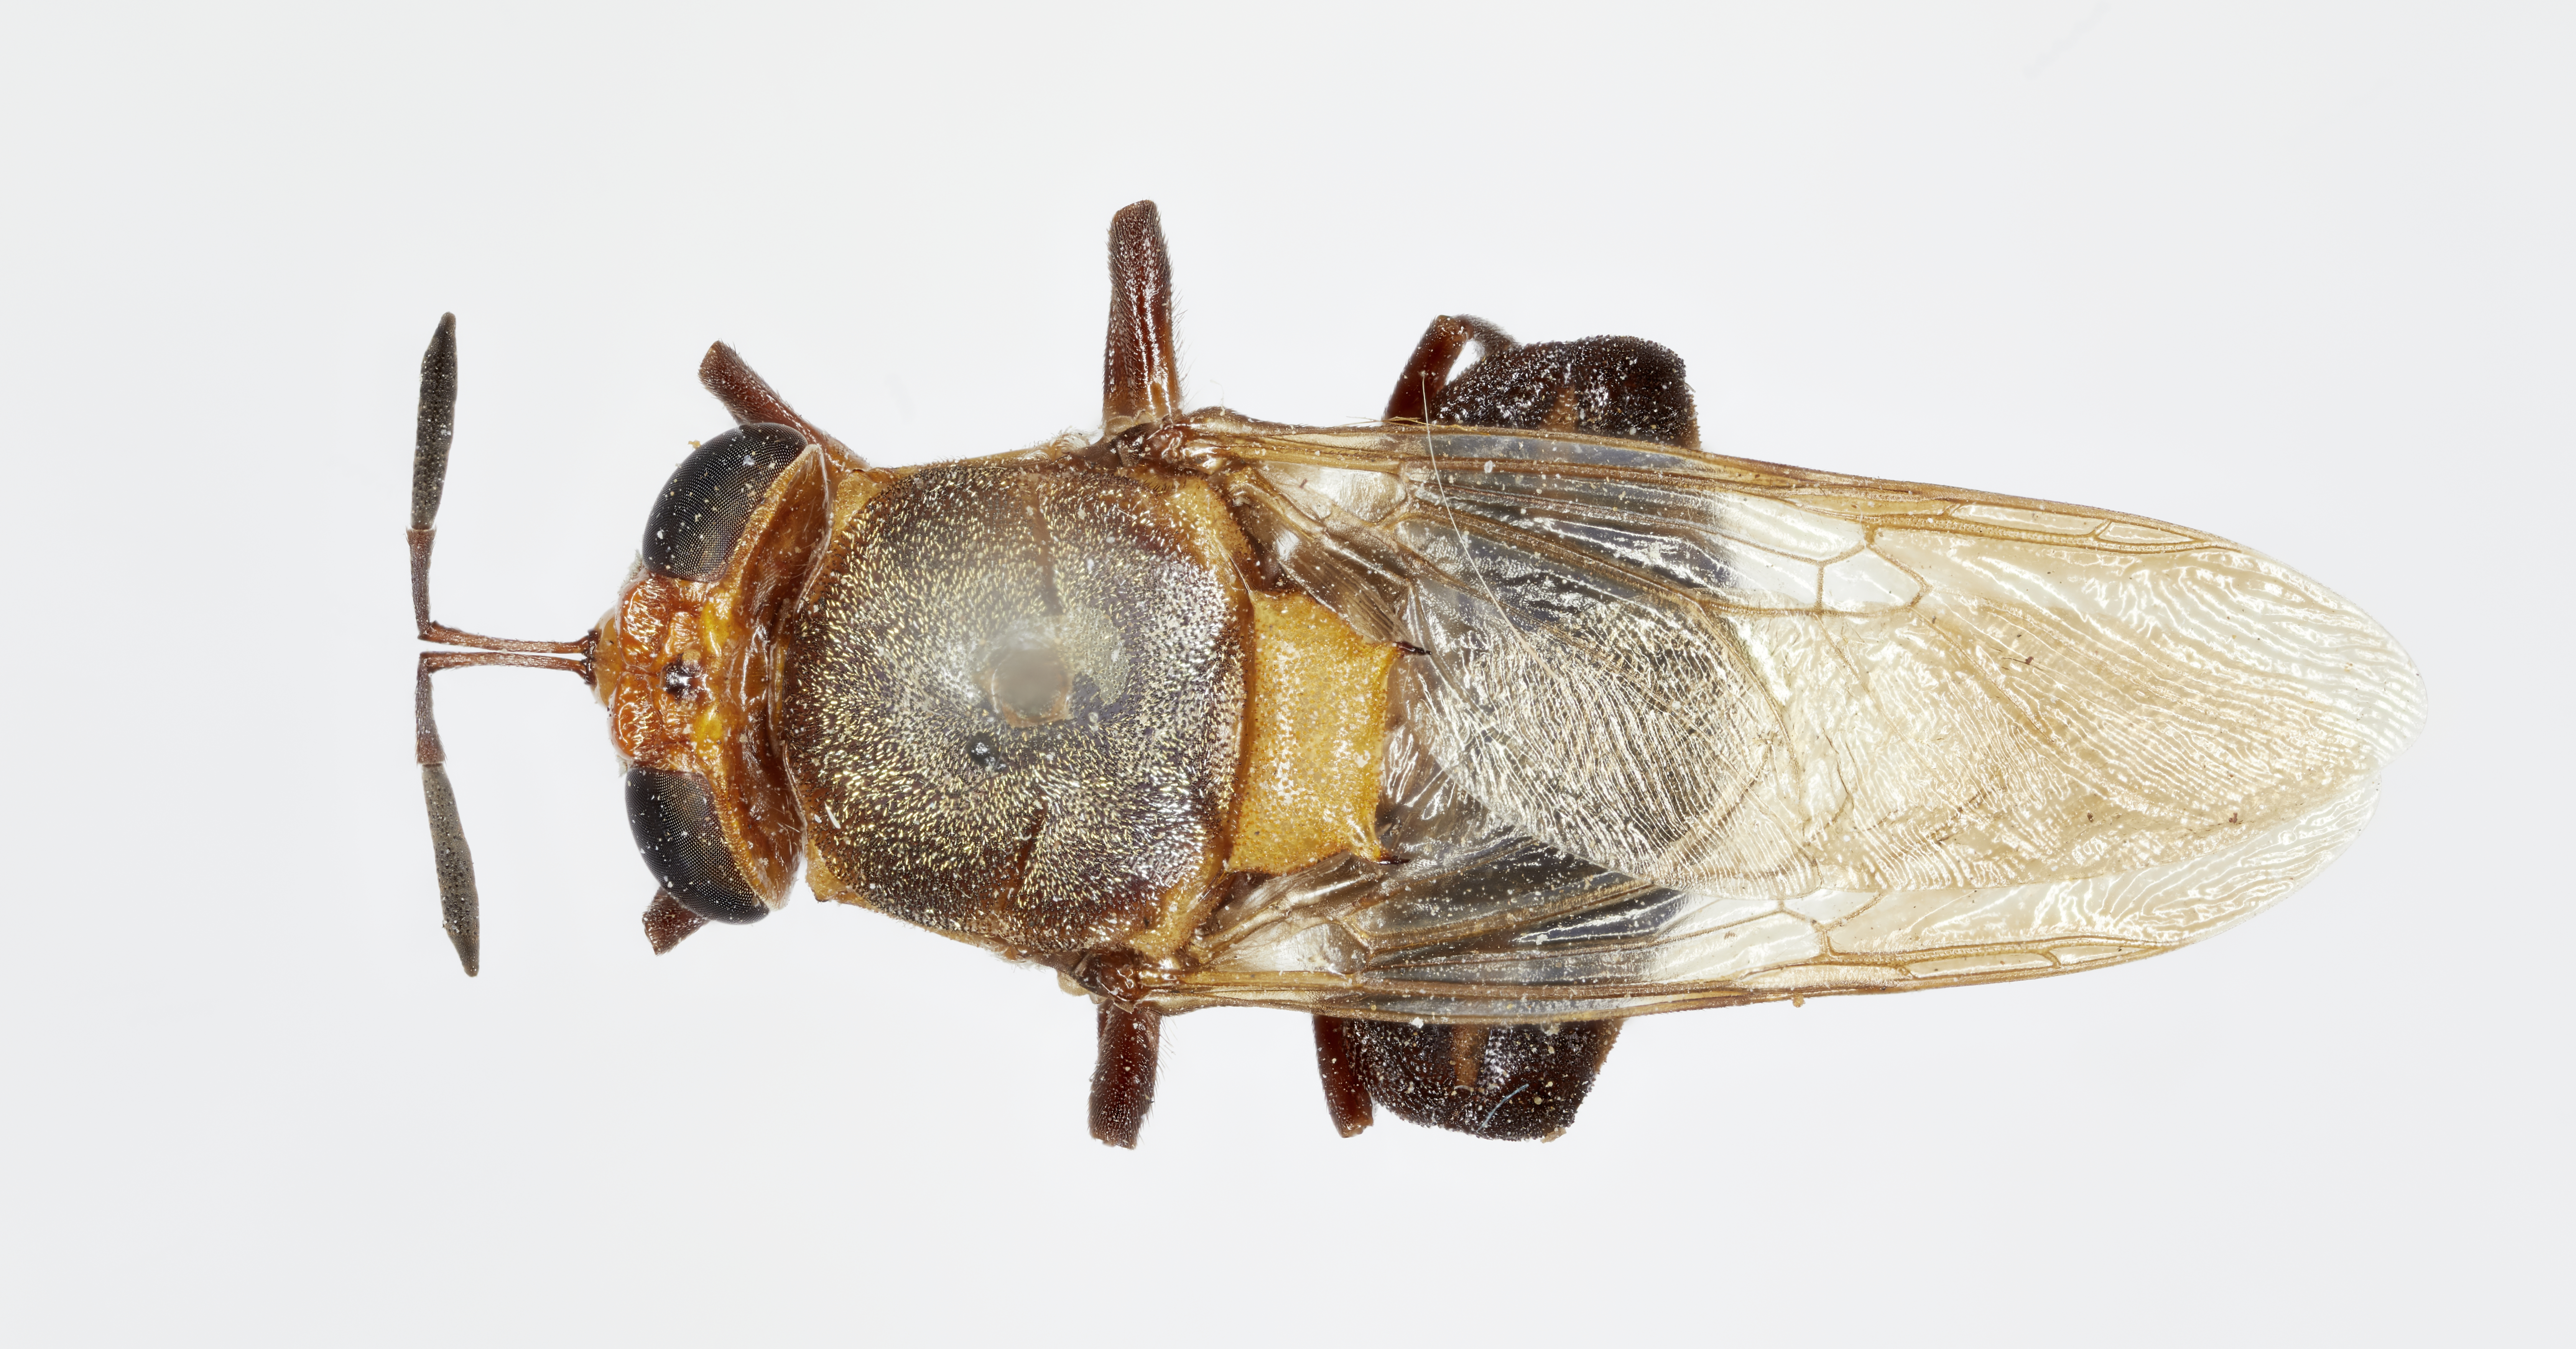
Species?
Zulumyia expansa
